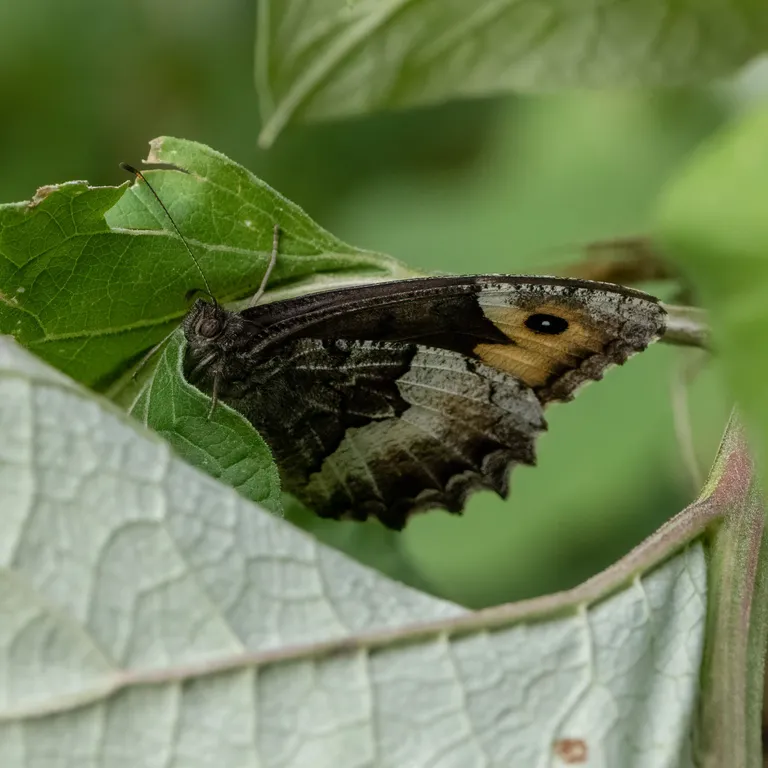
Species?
Hipparchia alcyone
